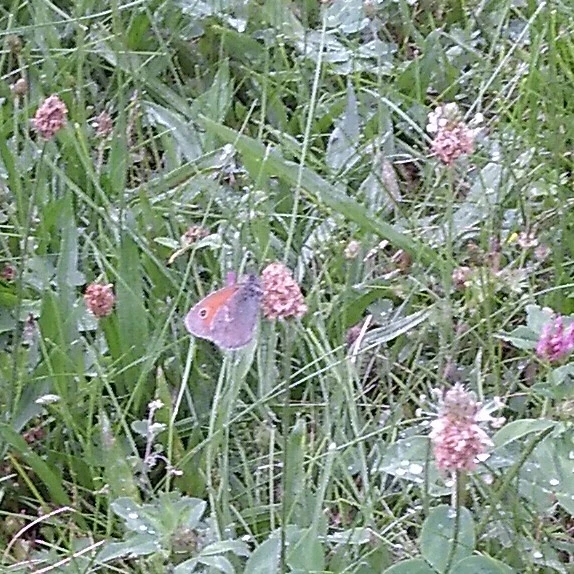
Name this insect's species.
Coenonympha pamphilus
